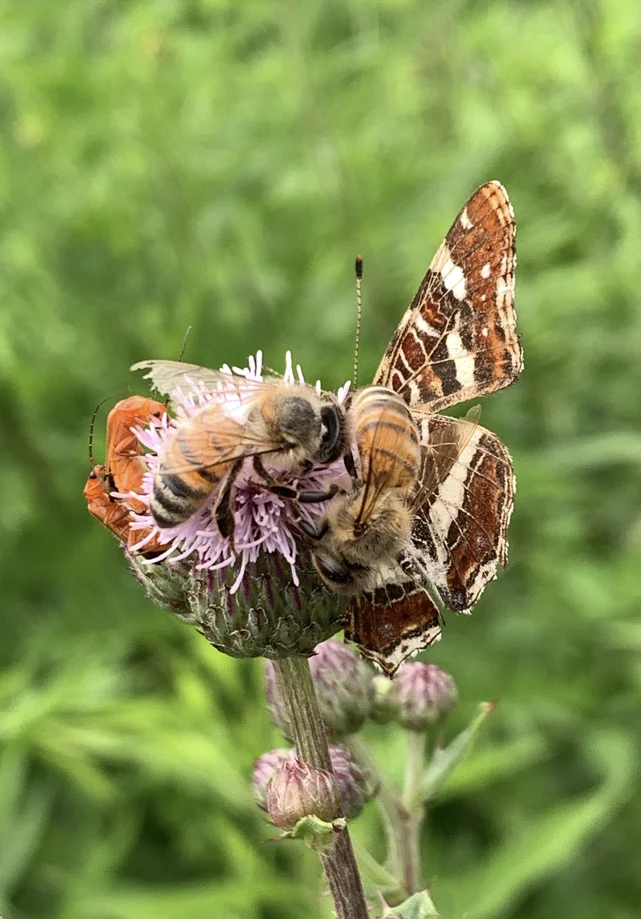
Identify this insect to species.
Araschnia levana
